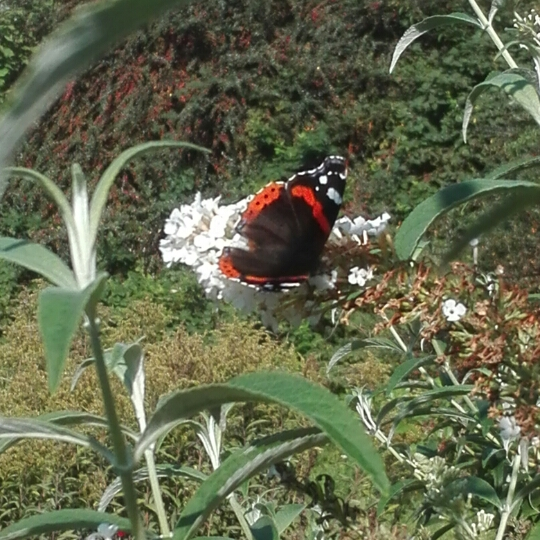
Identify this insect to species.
Vanessa atalanta
